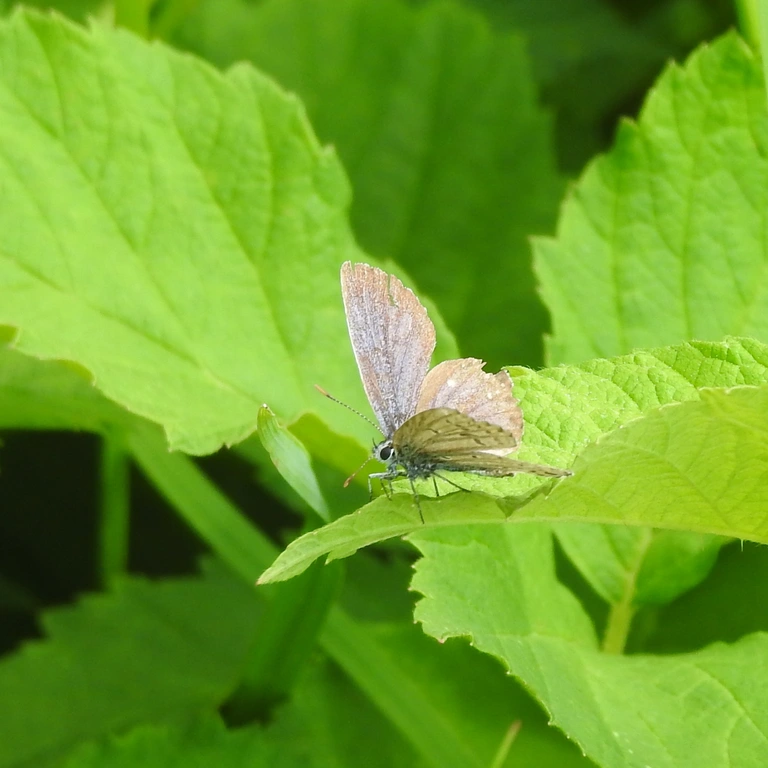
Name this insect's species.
Plebejus argus
